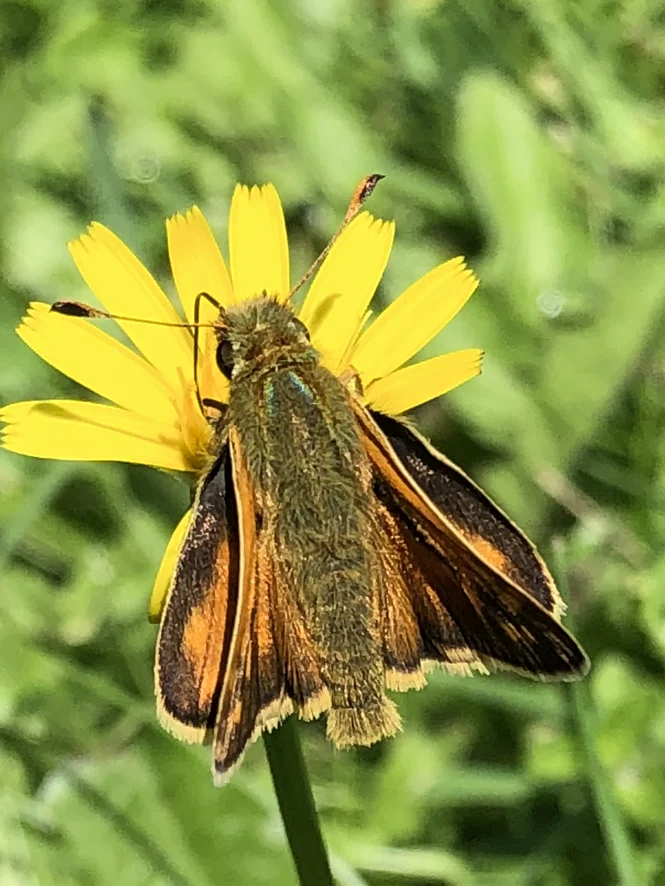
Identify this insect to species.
Hesperia comma
